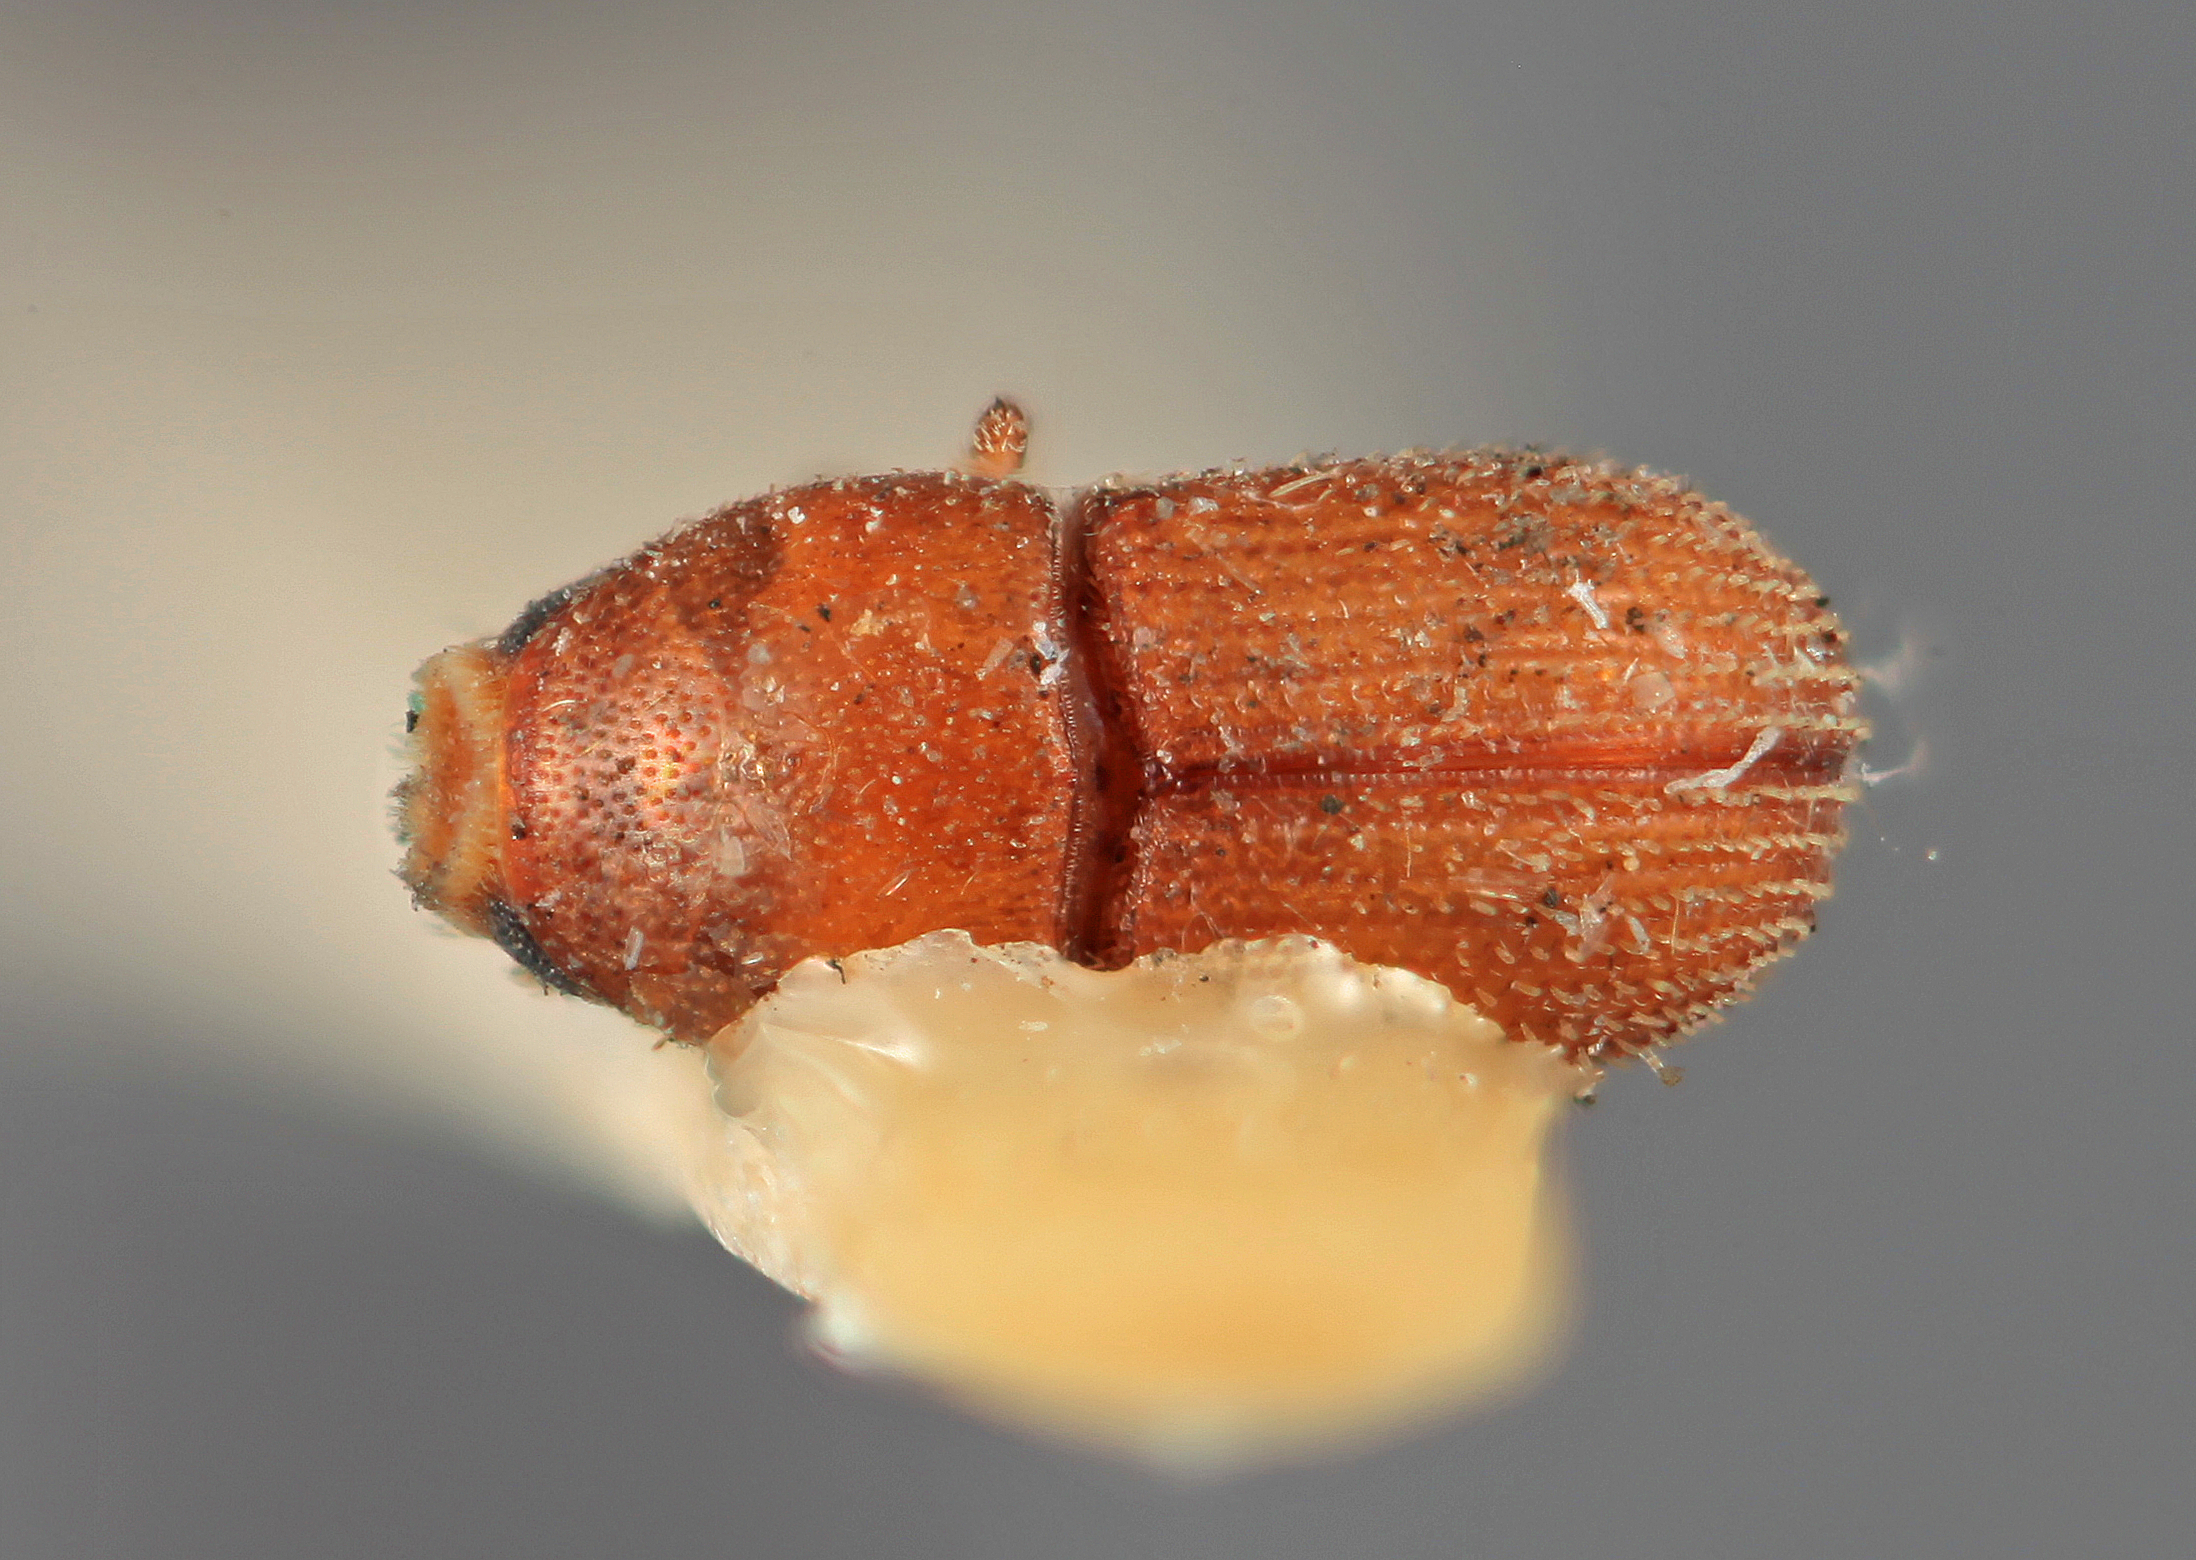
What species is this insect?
Cnemonyx squamifer
